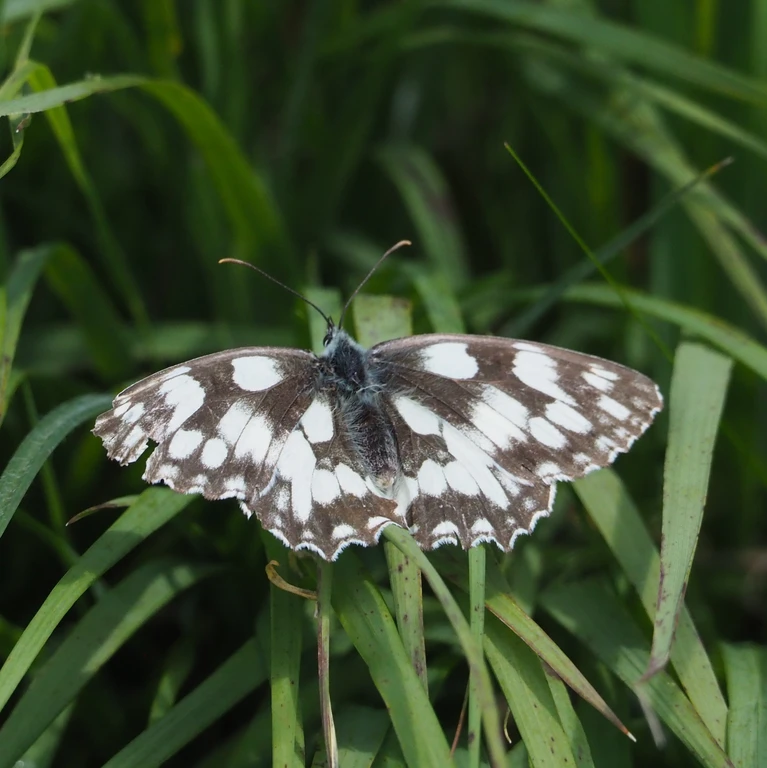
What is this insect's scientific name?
Melanargia galathea
